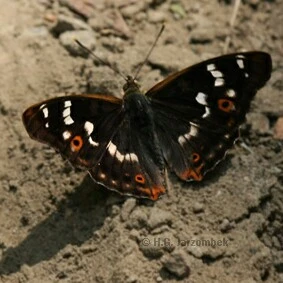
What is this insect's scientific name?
Apatura ilia
